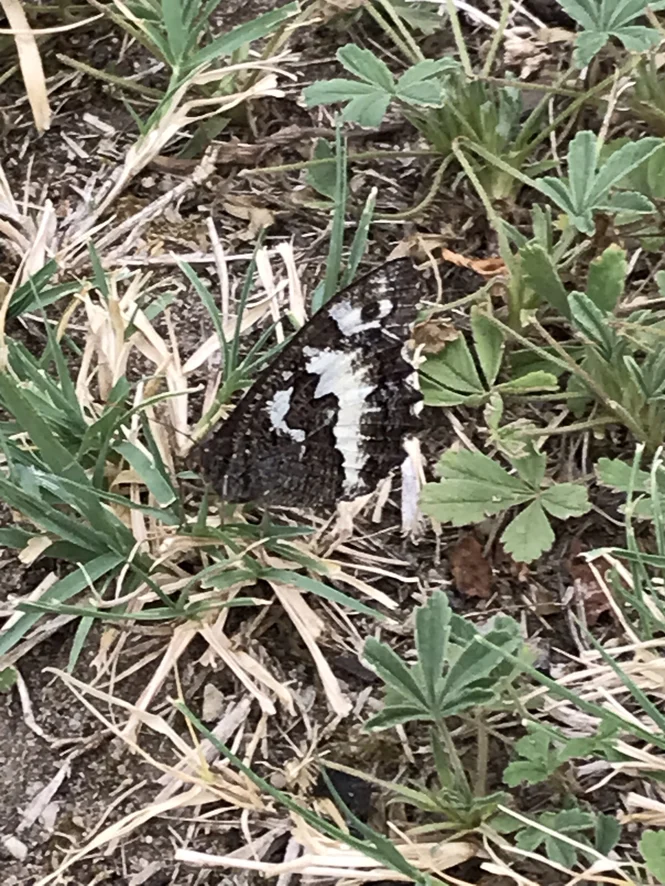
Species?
Brintesia circe
